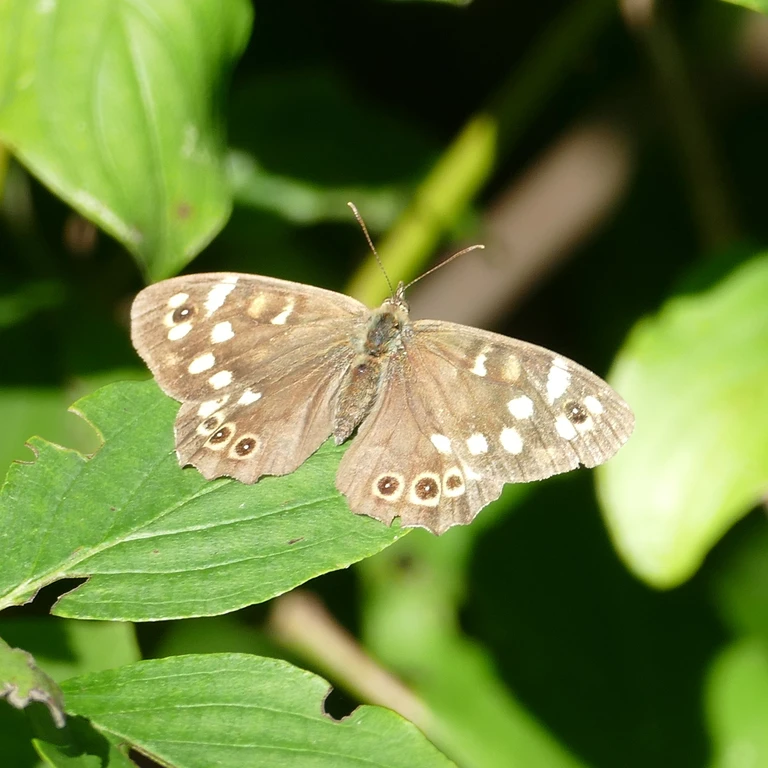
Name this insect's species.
Pararge aegeria
